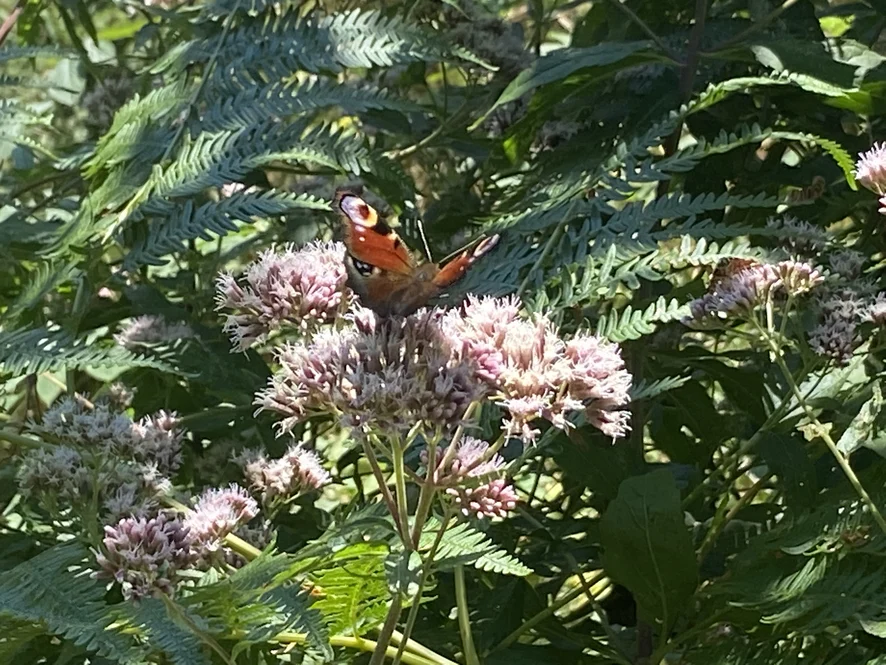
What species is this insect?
Aglais io
